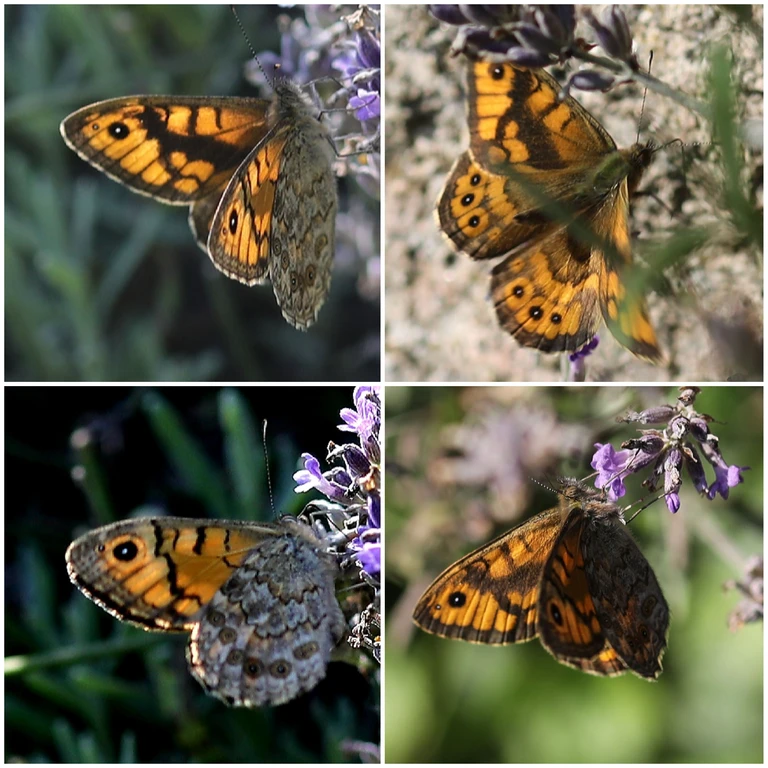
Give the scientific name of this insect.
Lasiommata megera (also Pararge megera)
